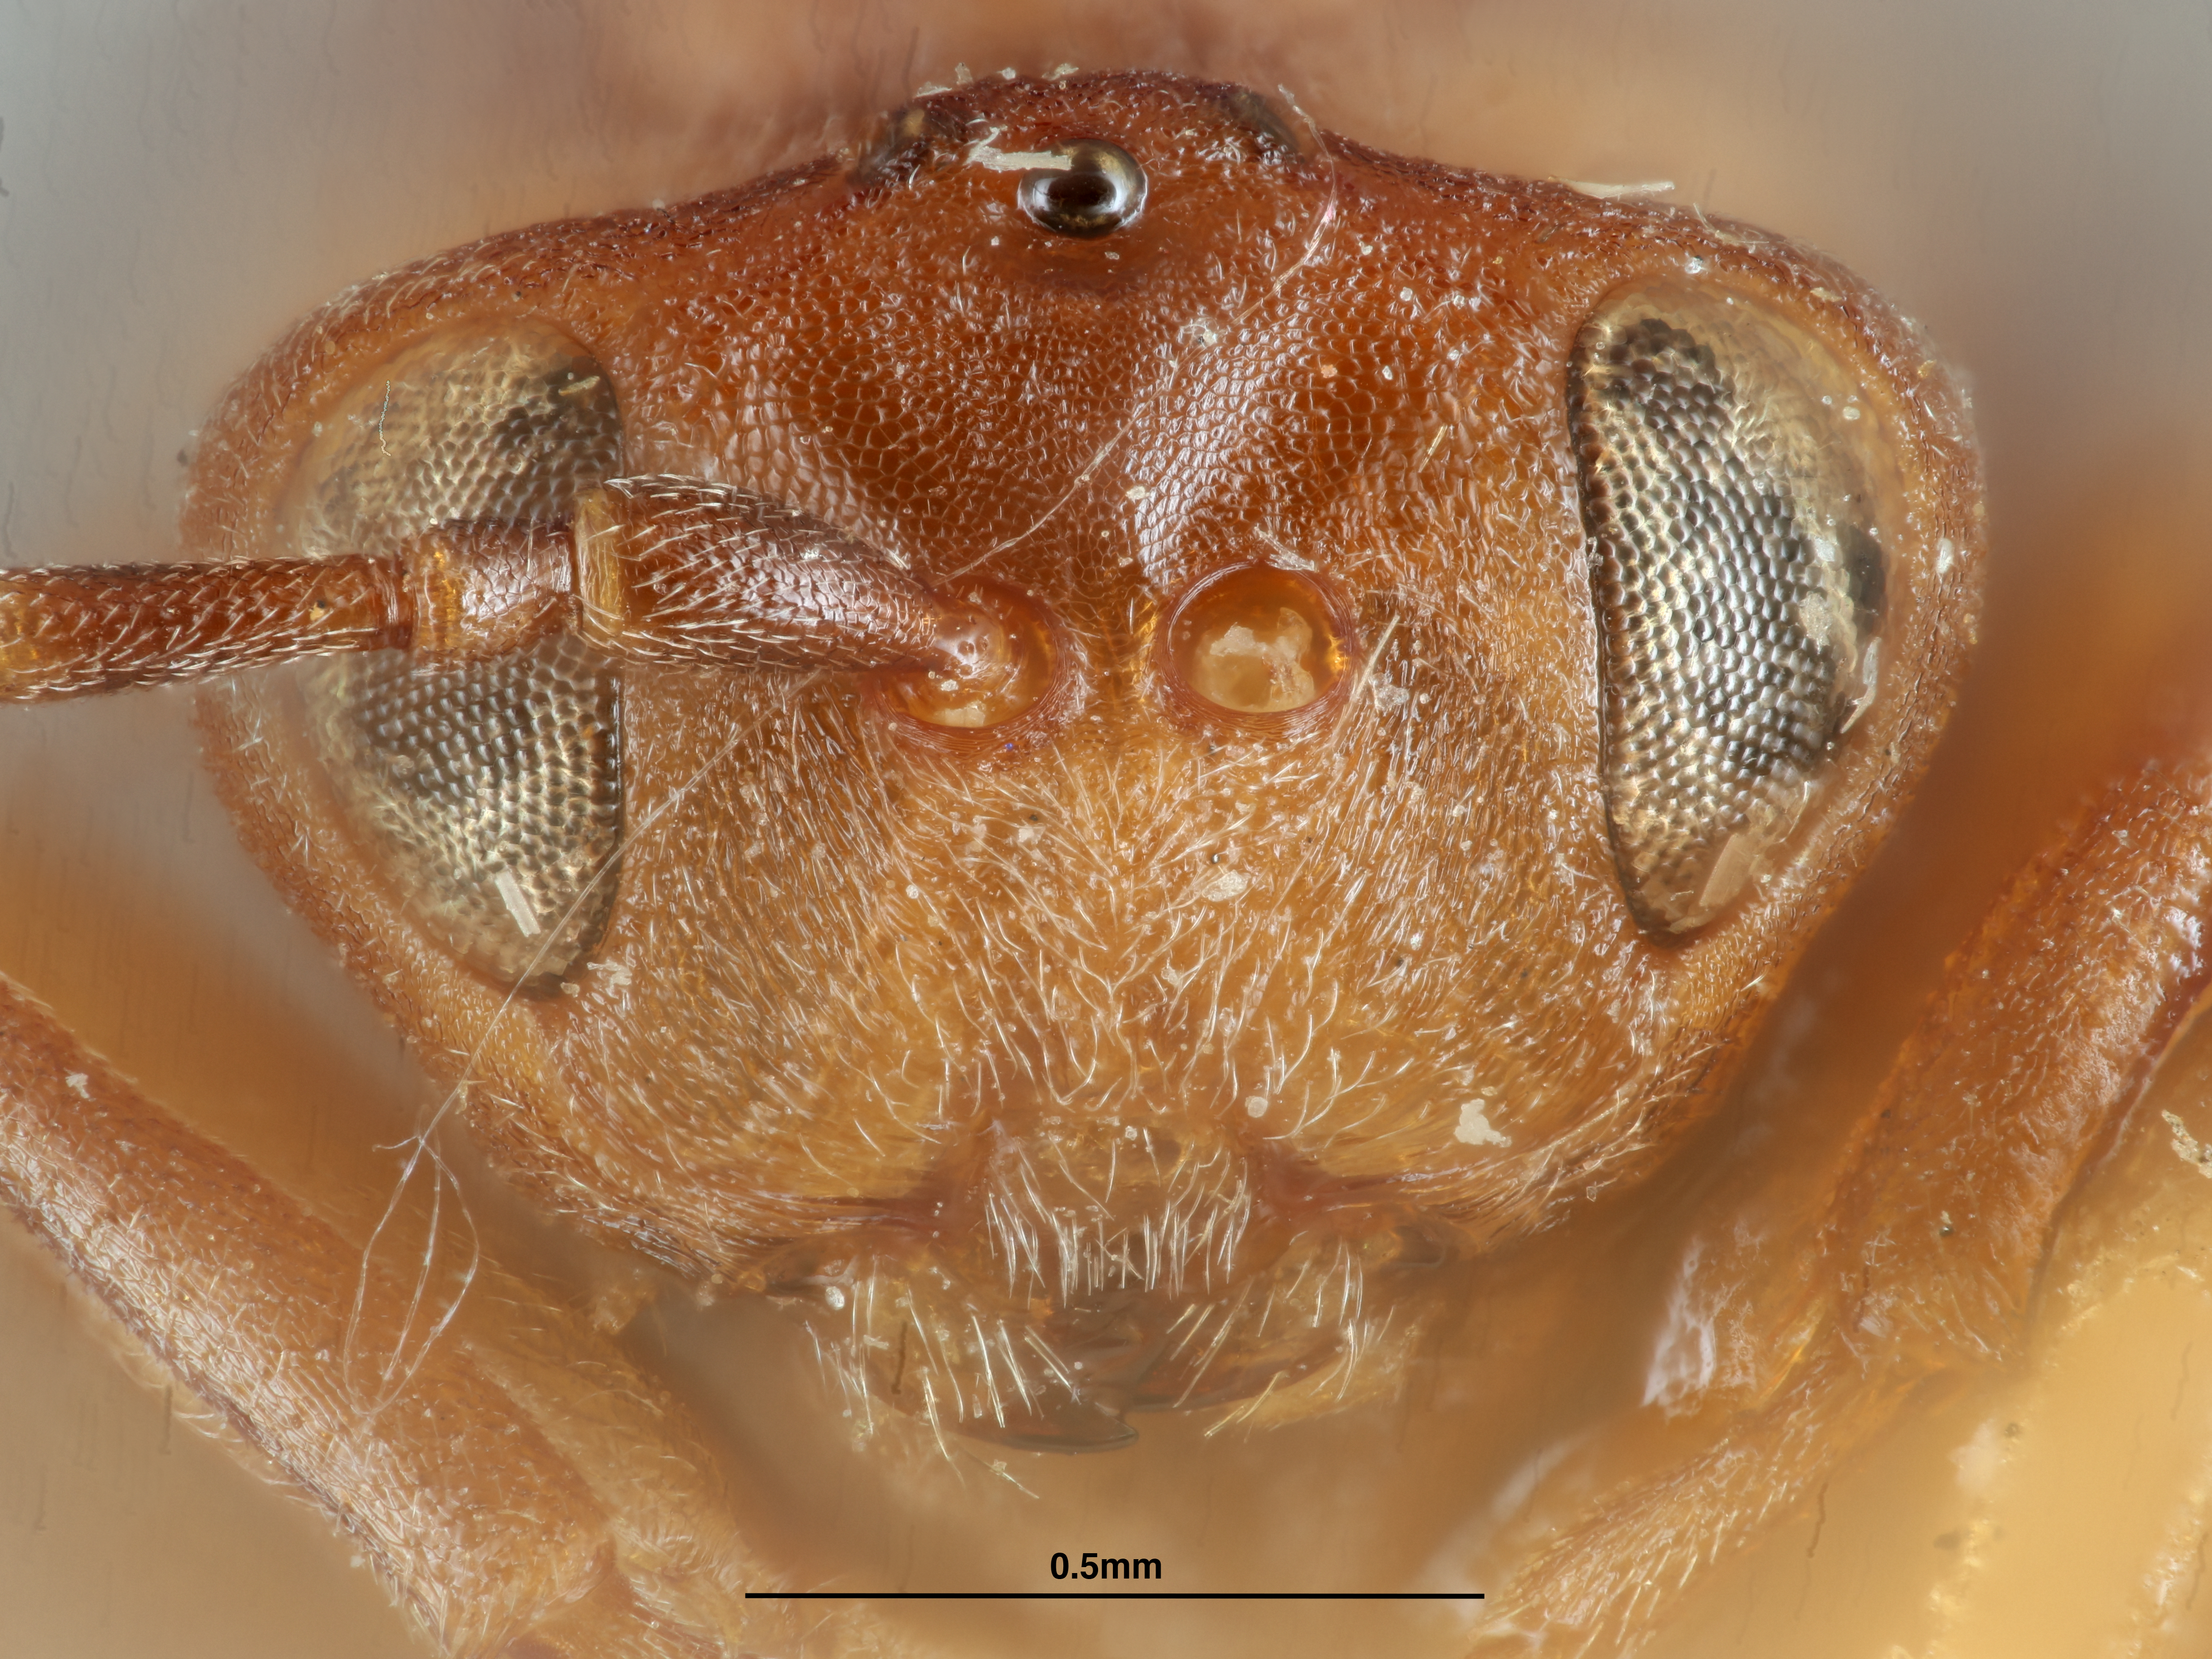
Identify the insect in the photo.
Andricus glandulus
